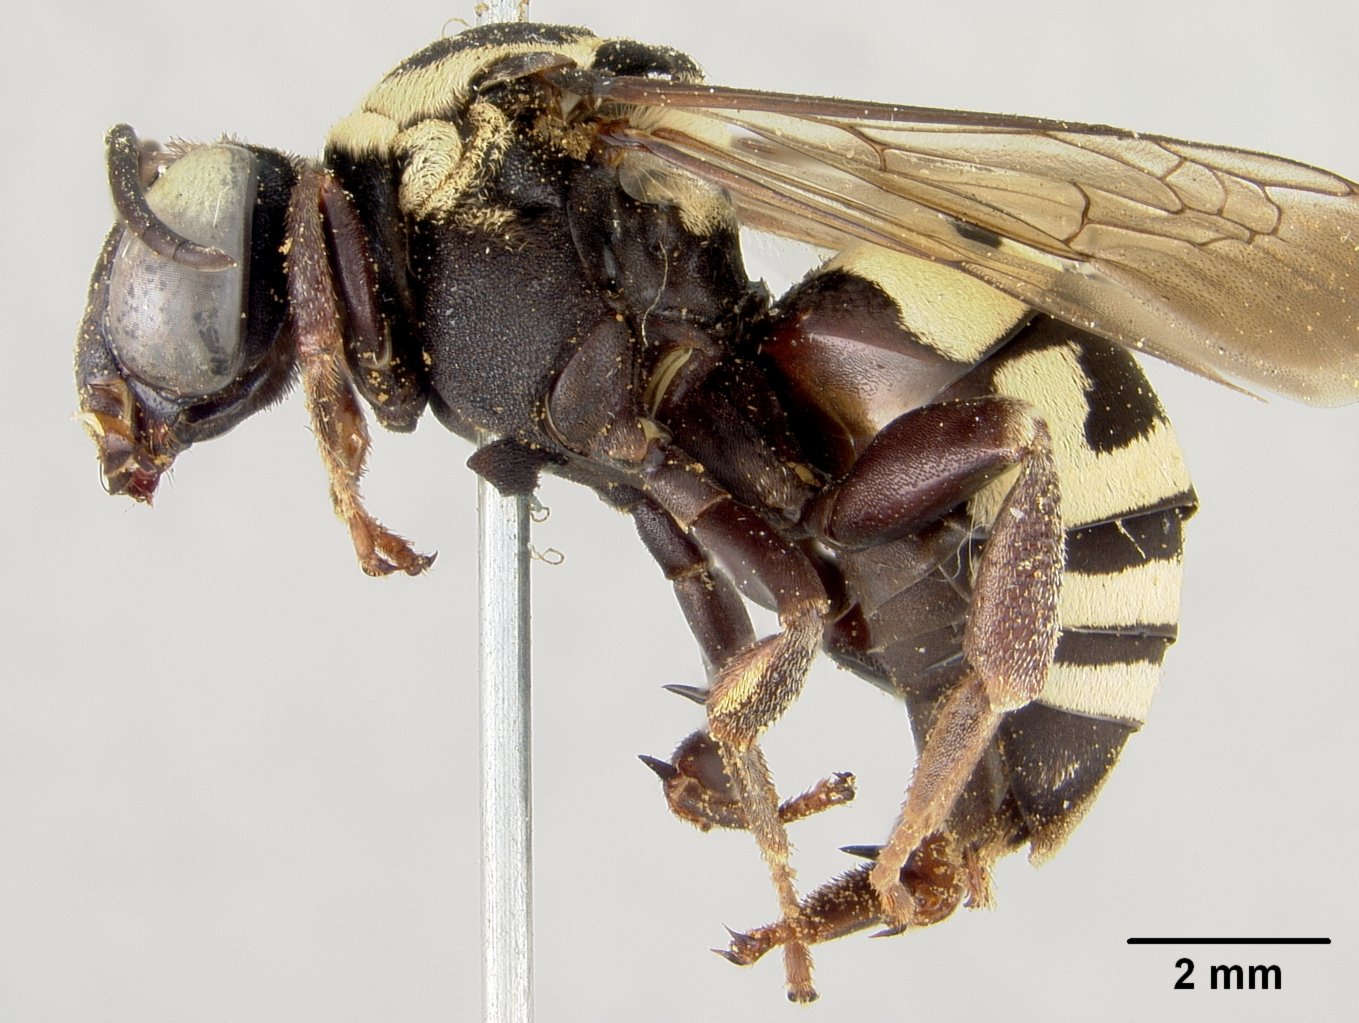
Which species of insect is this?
Epeolus remigatus
